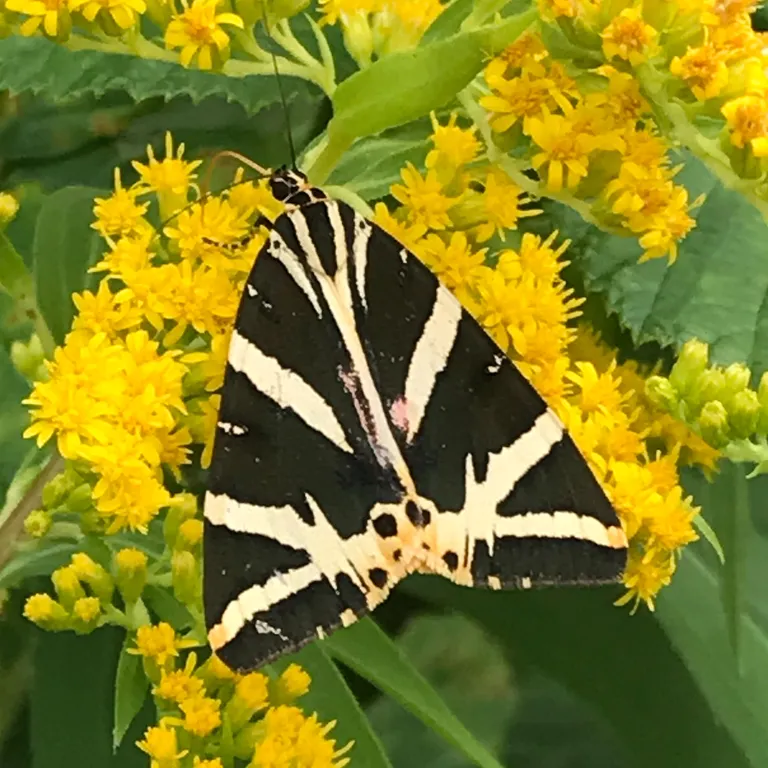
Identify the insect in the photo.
Euplagia quadripunctaria
